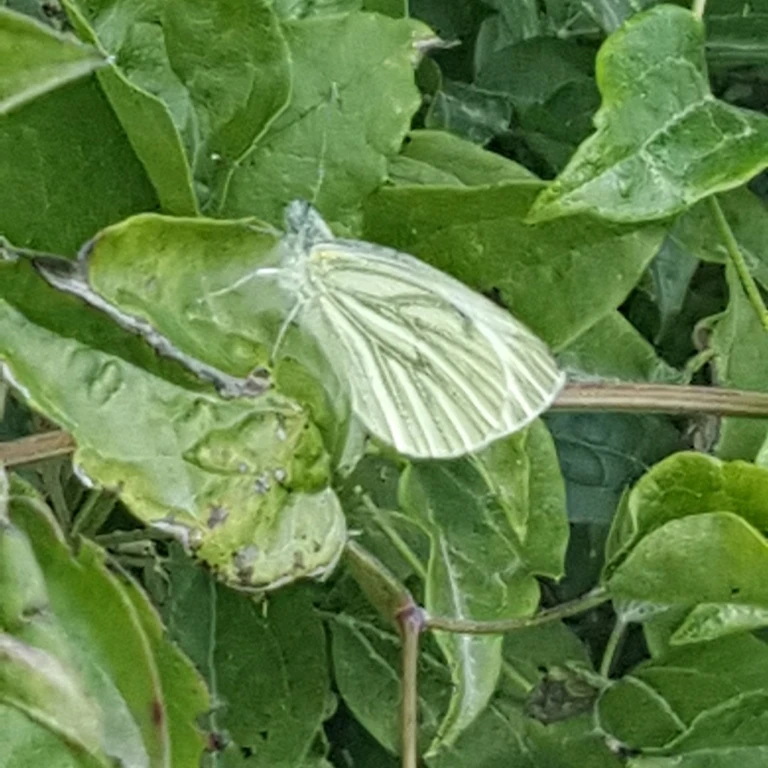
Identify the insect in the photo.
Pieris napi
